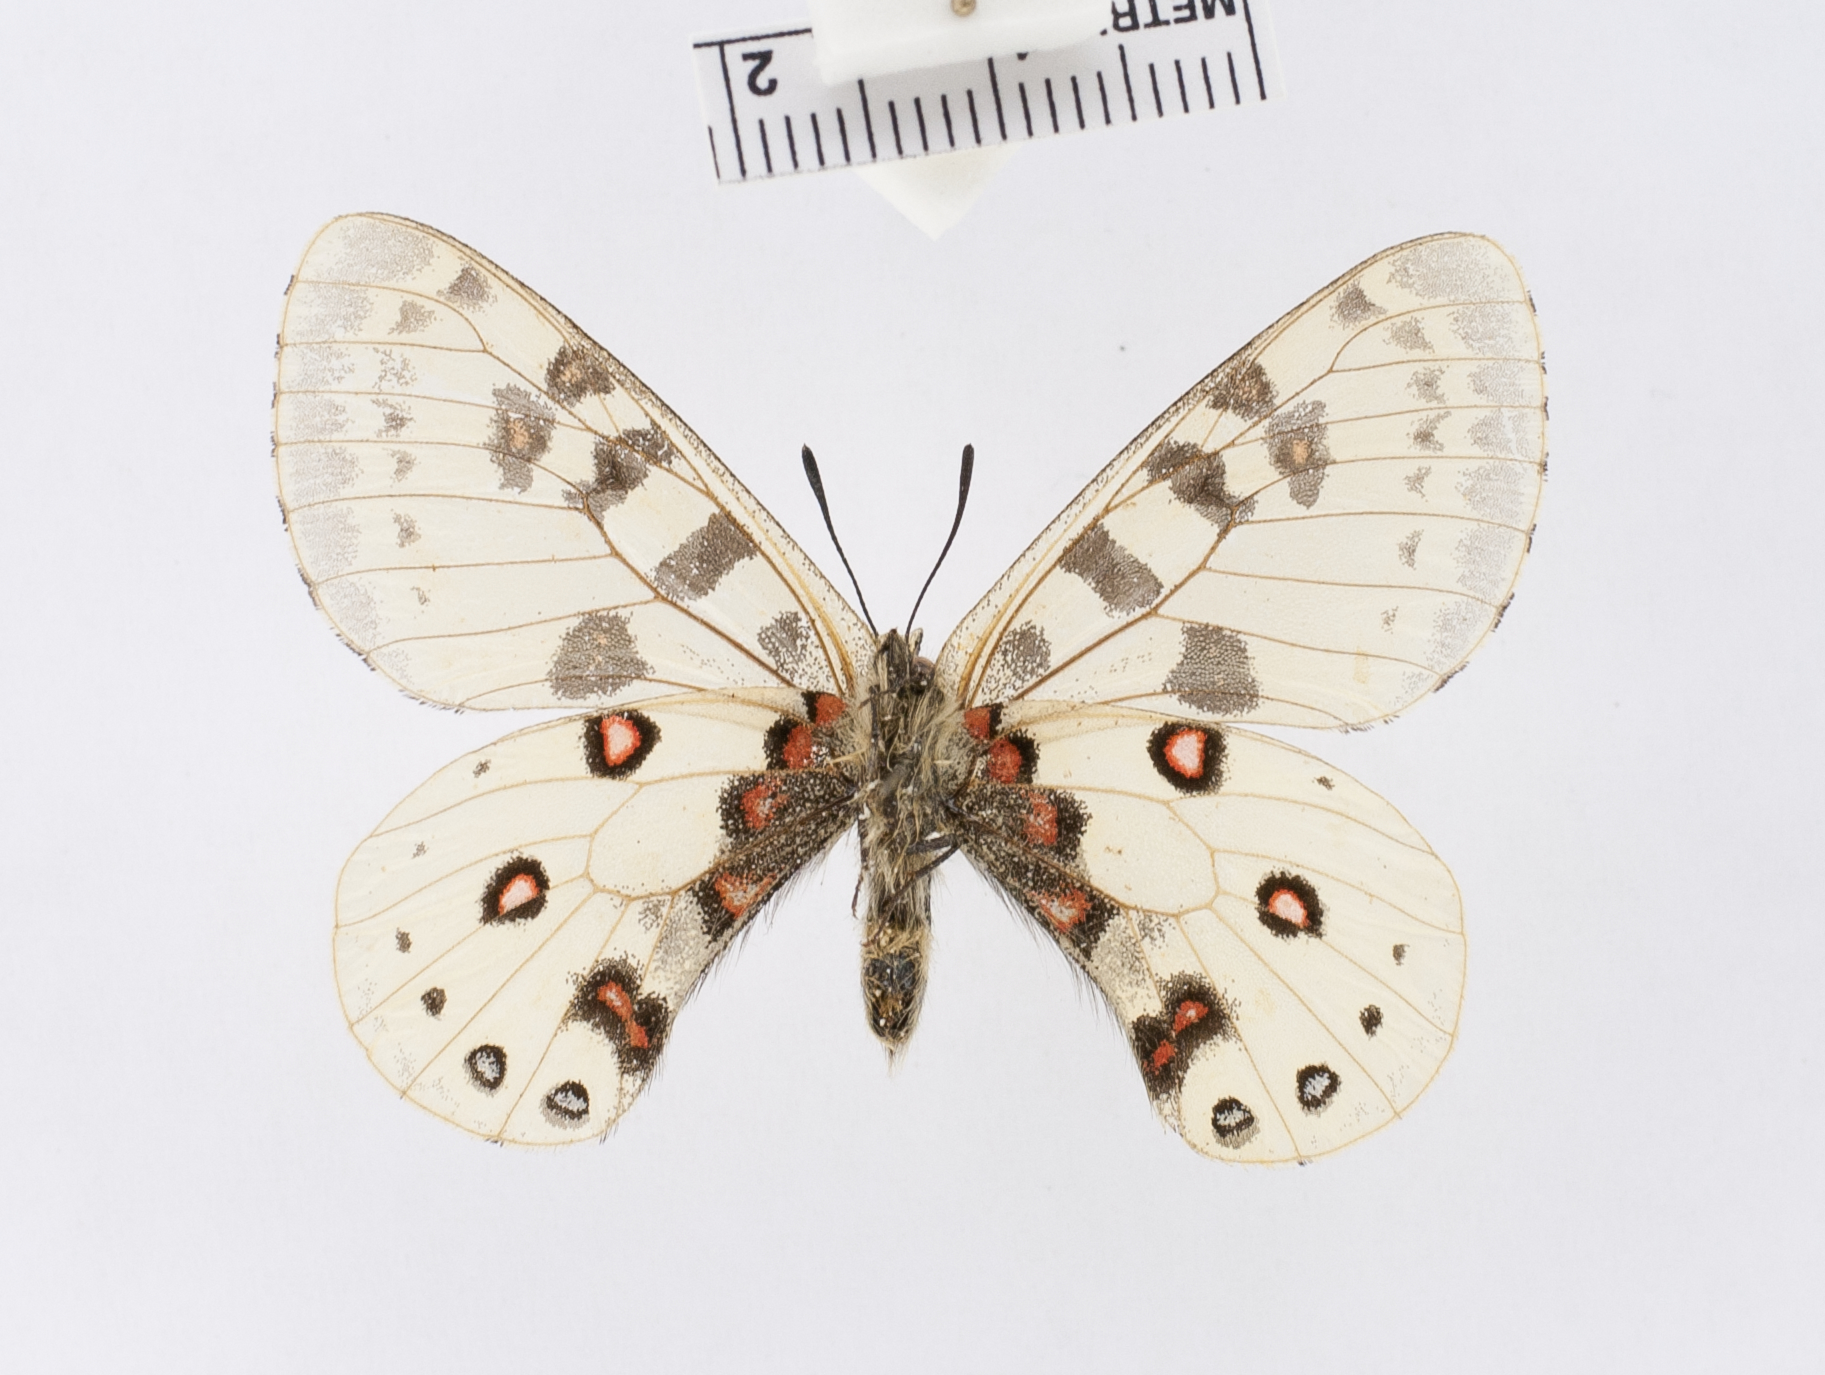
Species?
Parnassius orleans
